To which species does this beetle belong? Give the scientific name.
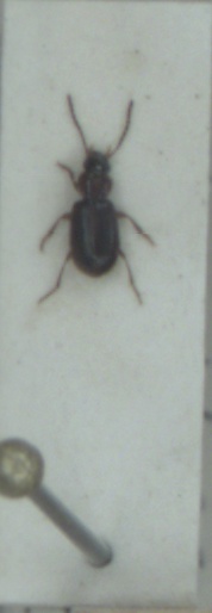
Acupalpus dubius
